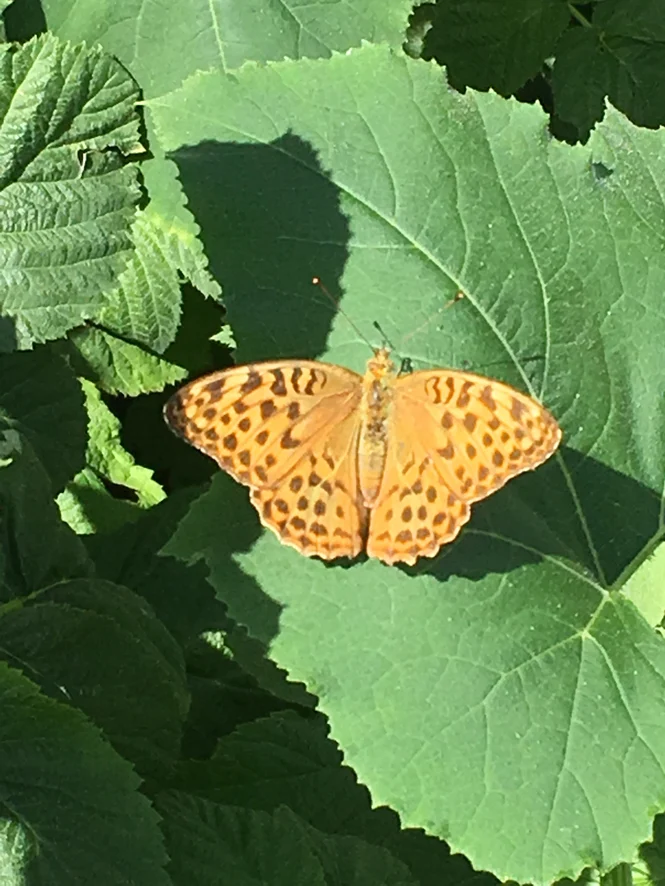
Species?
Argynnis paphia
